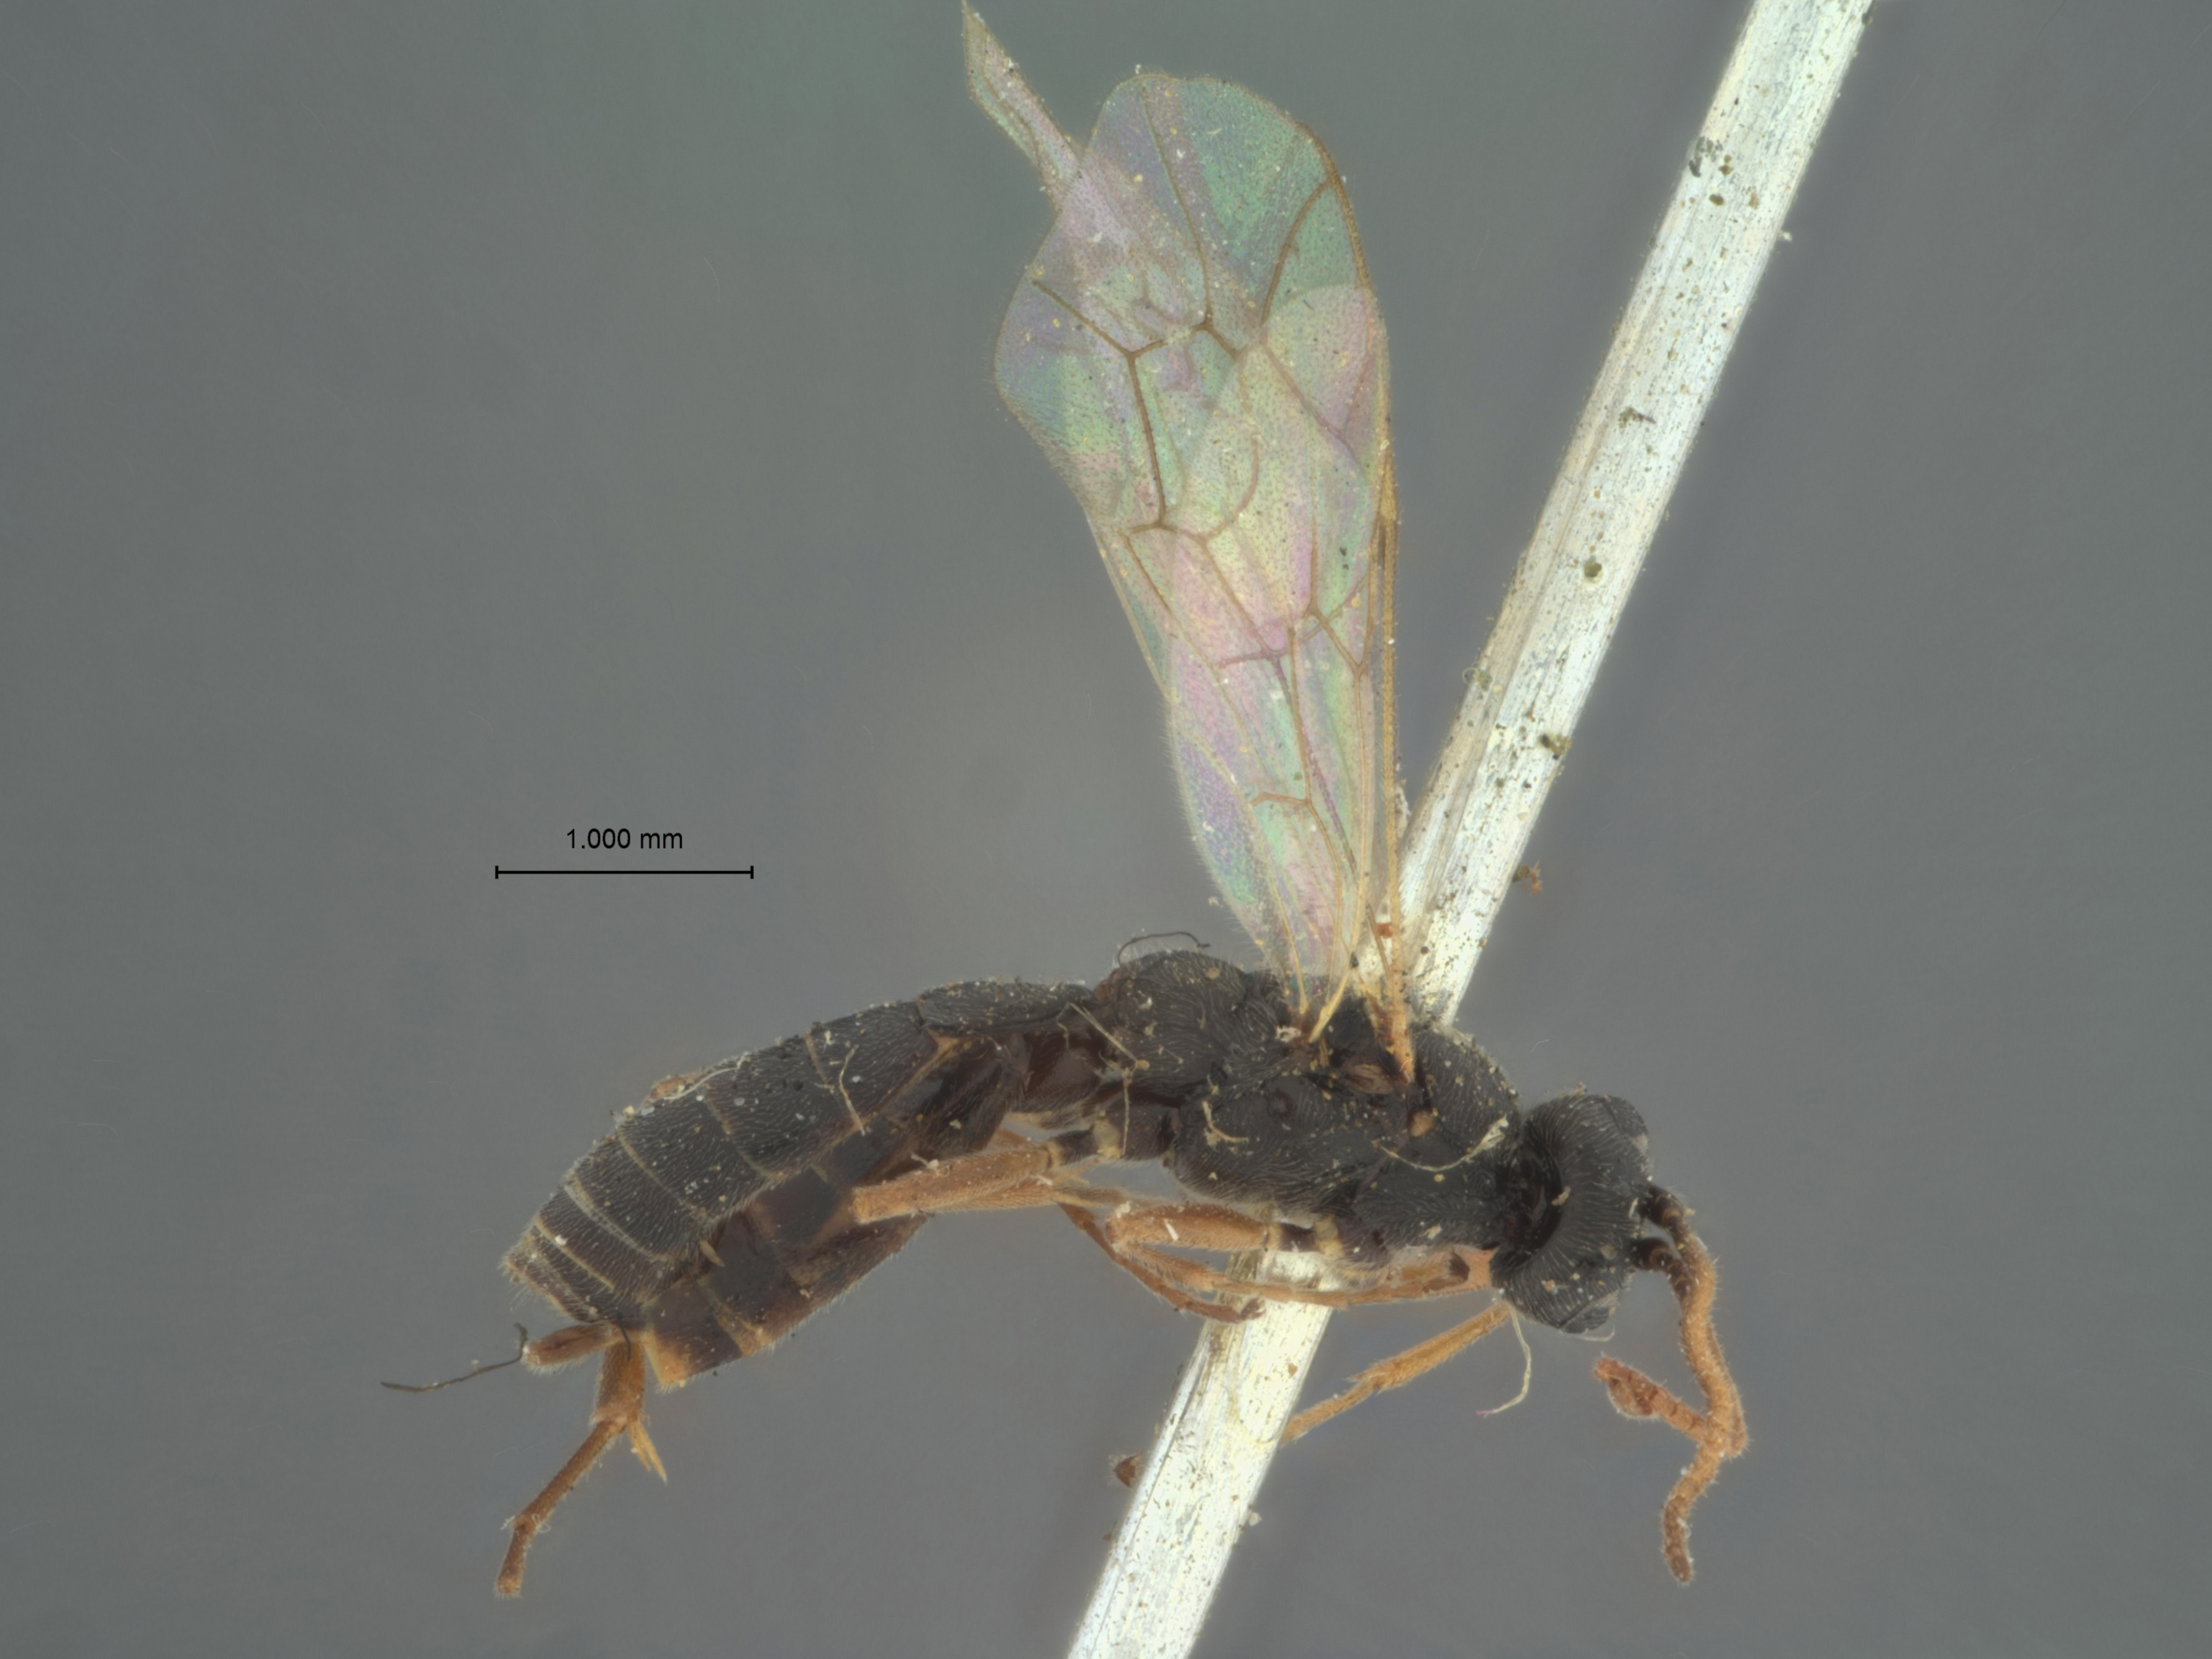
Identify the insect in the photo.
Calliphrurus minor
